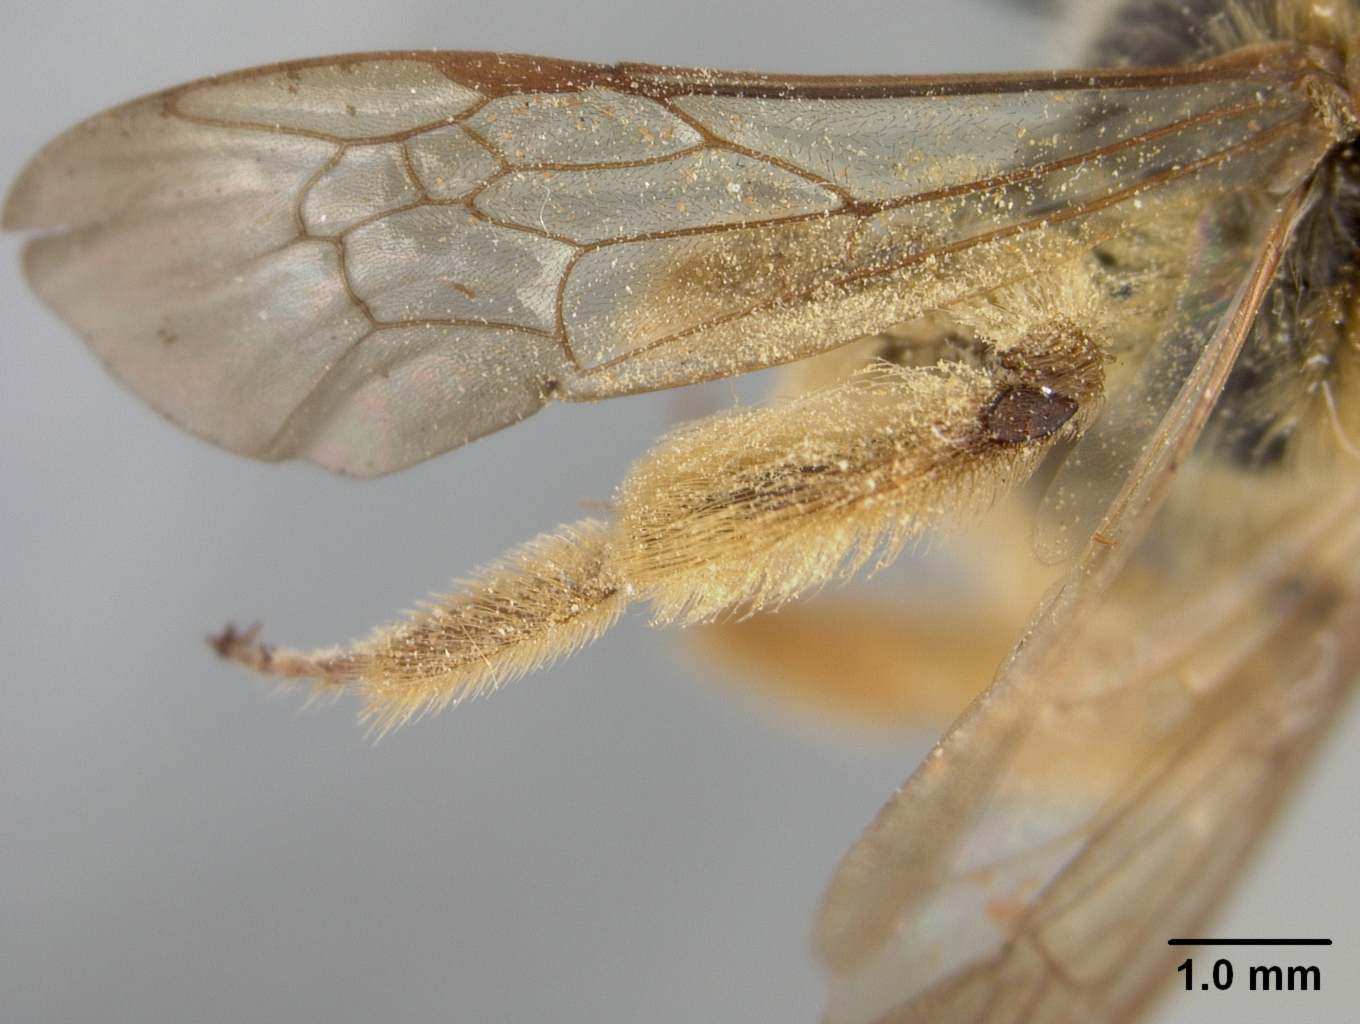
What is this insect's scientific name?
Andrena macra
